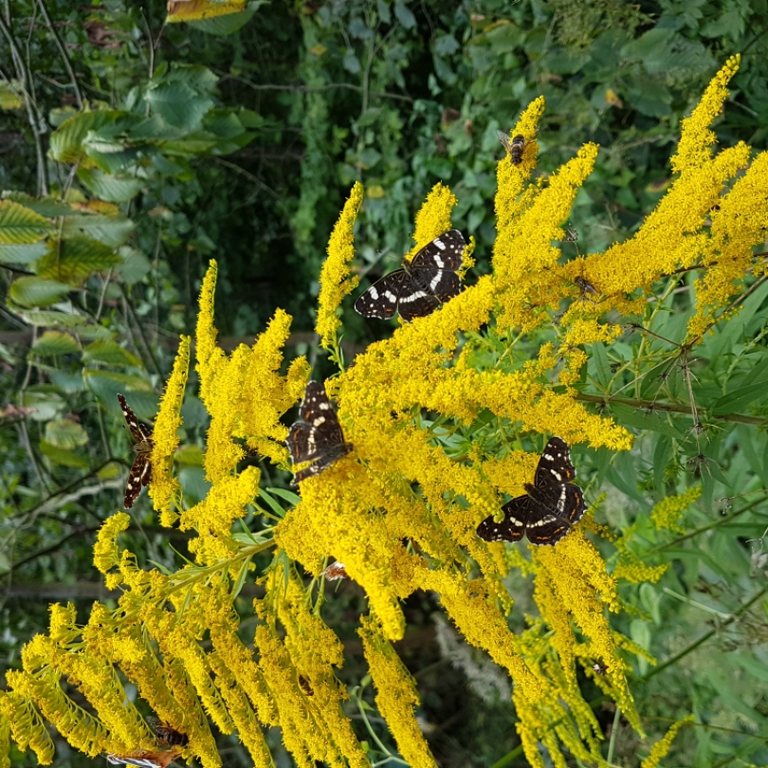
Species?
Araschnia levana
